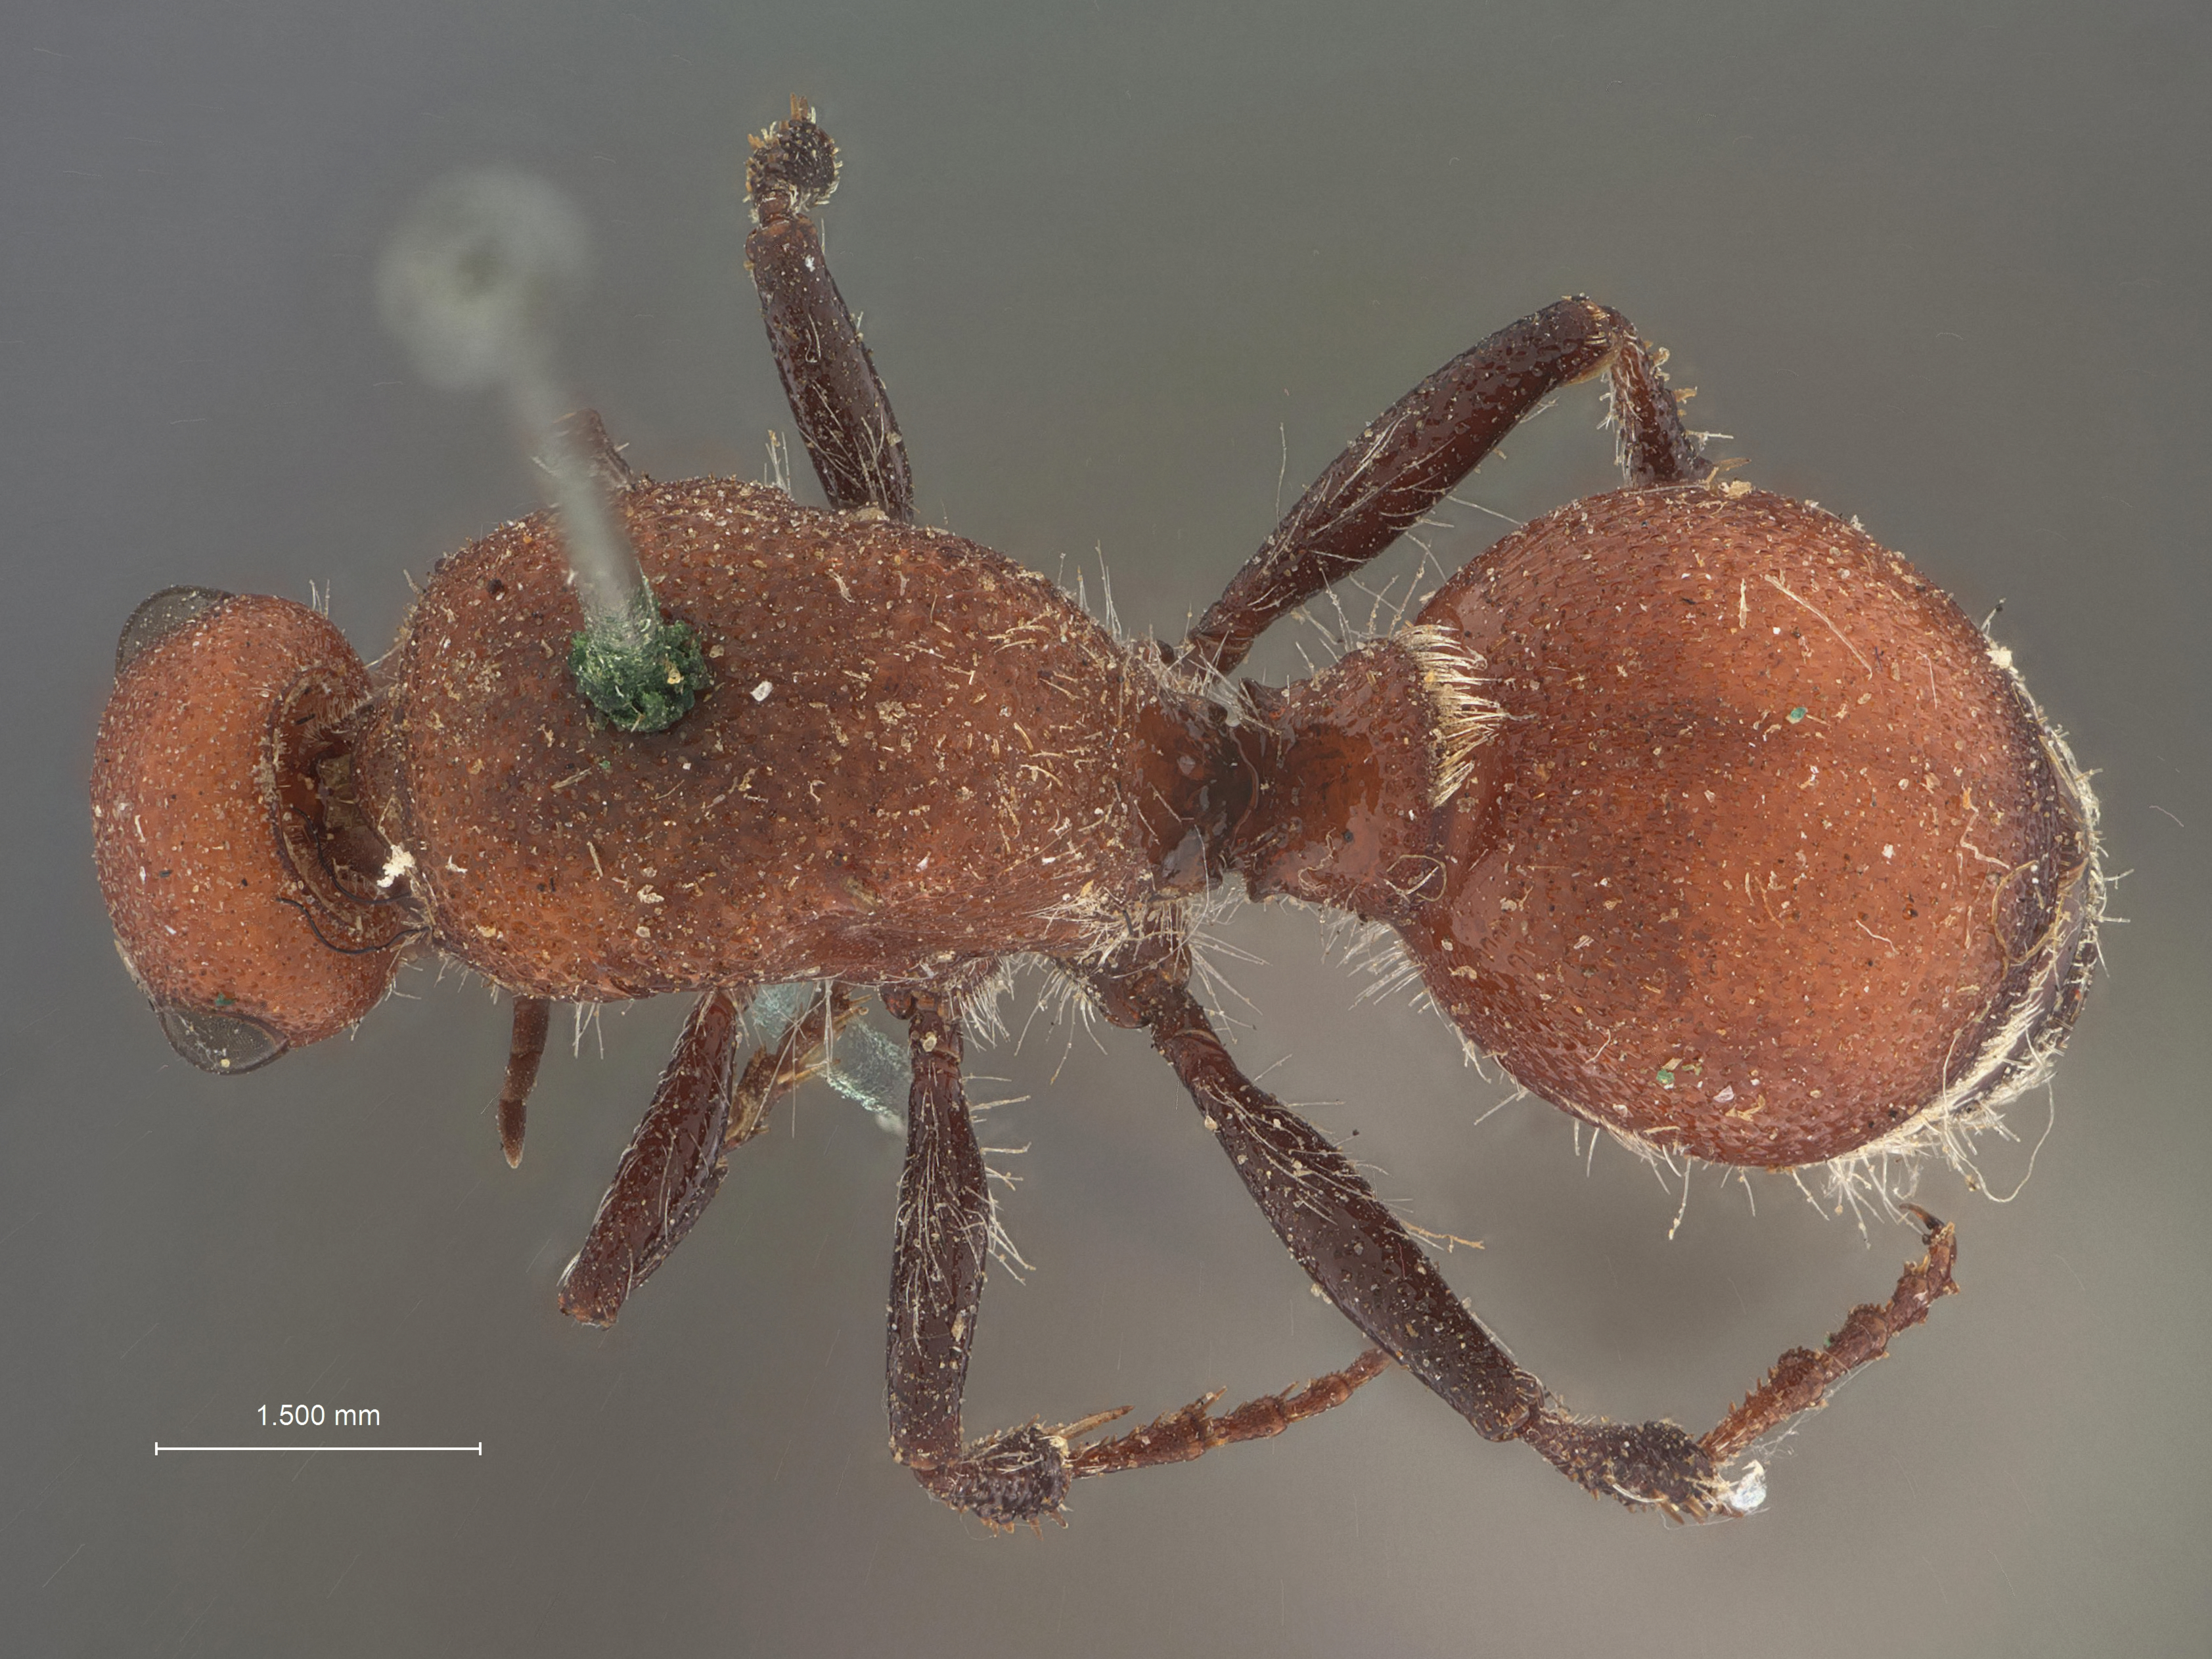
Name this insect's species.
Dasymutilla errans
